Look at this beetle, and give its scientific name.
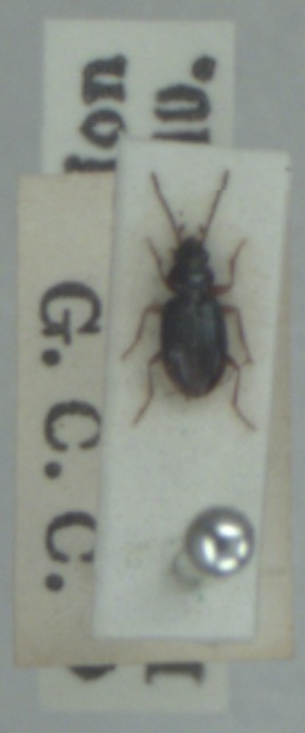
Bembidion assimile
